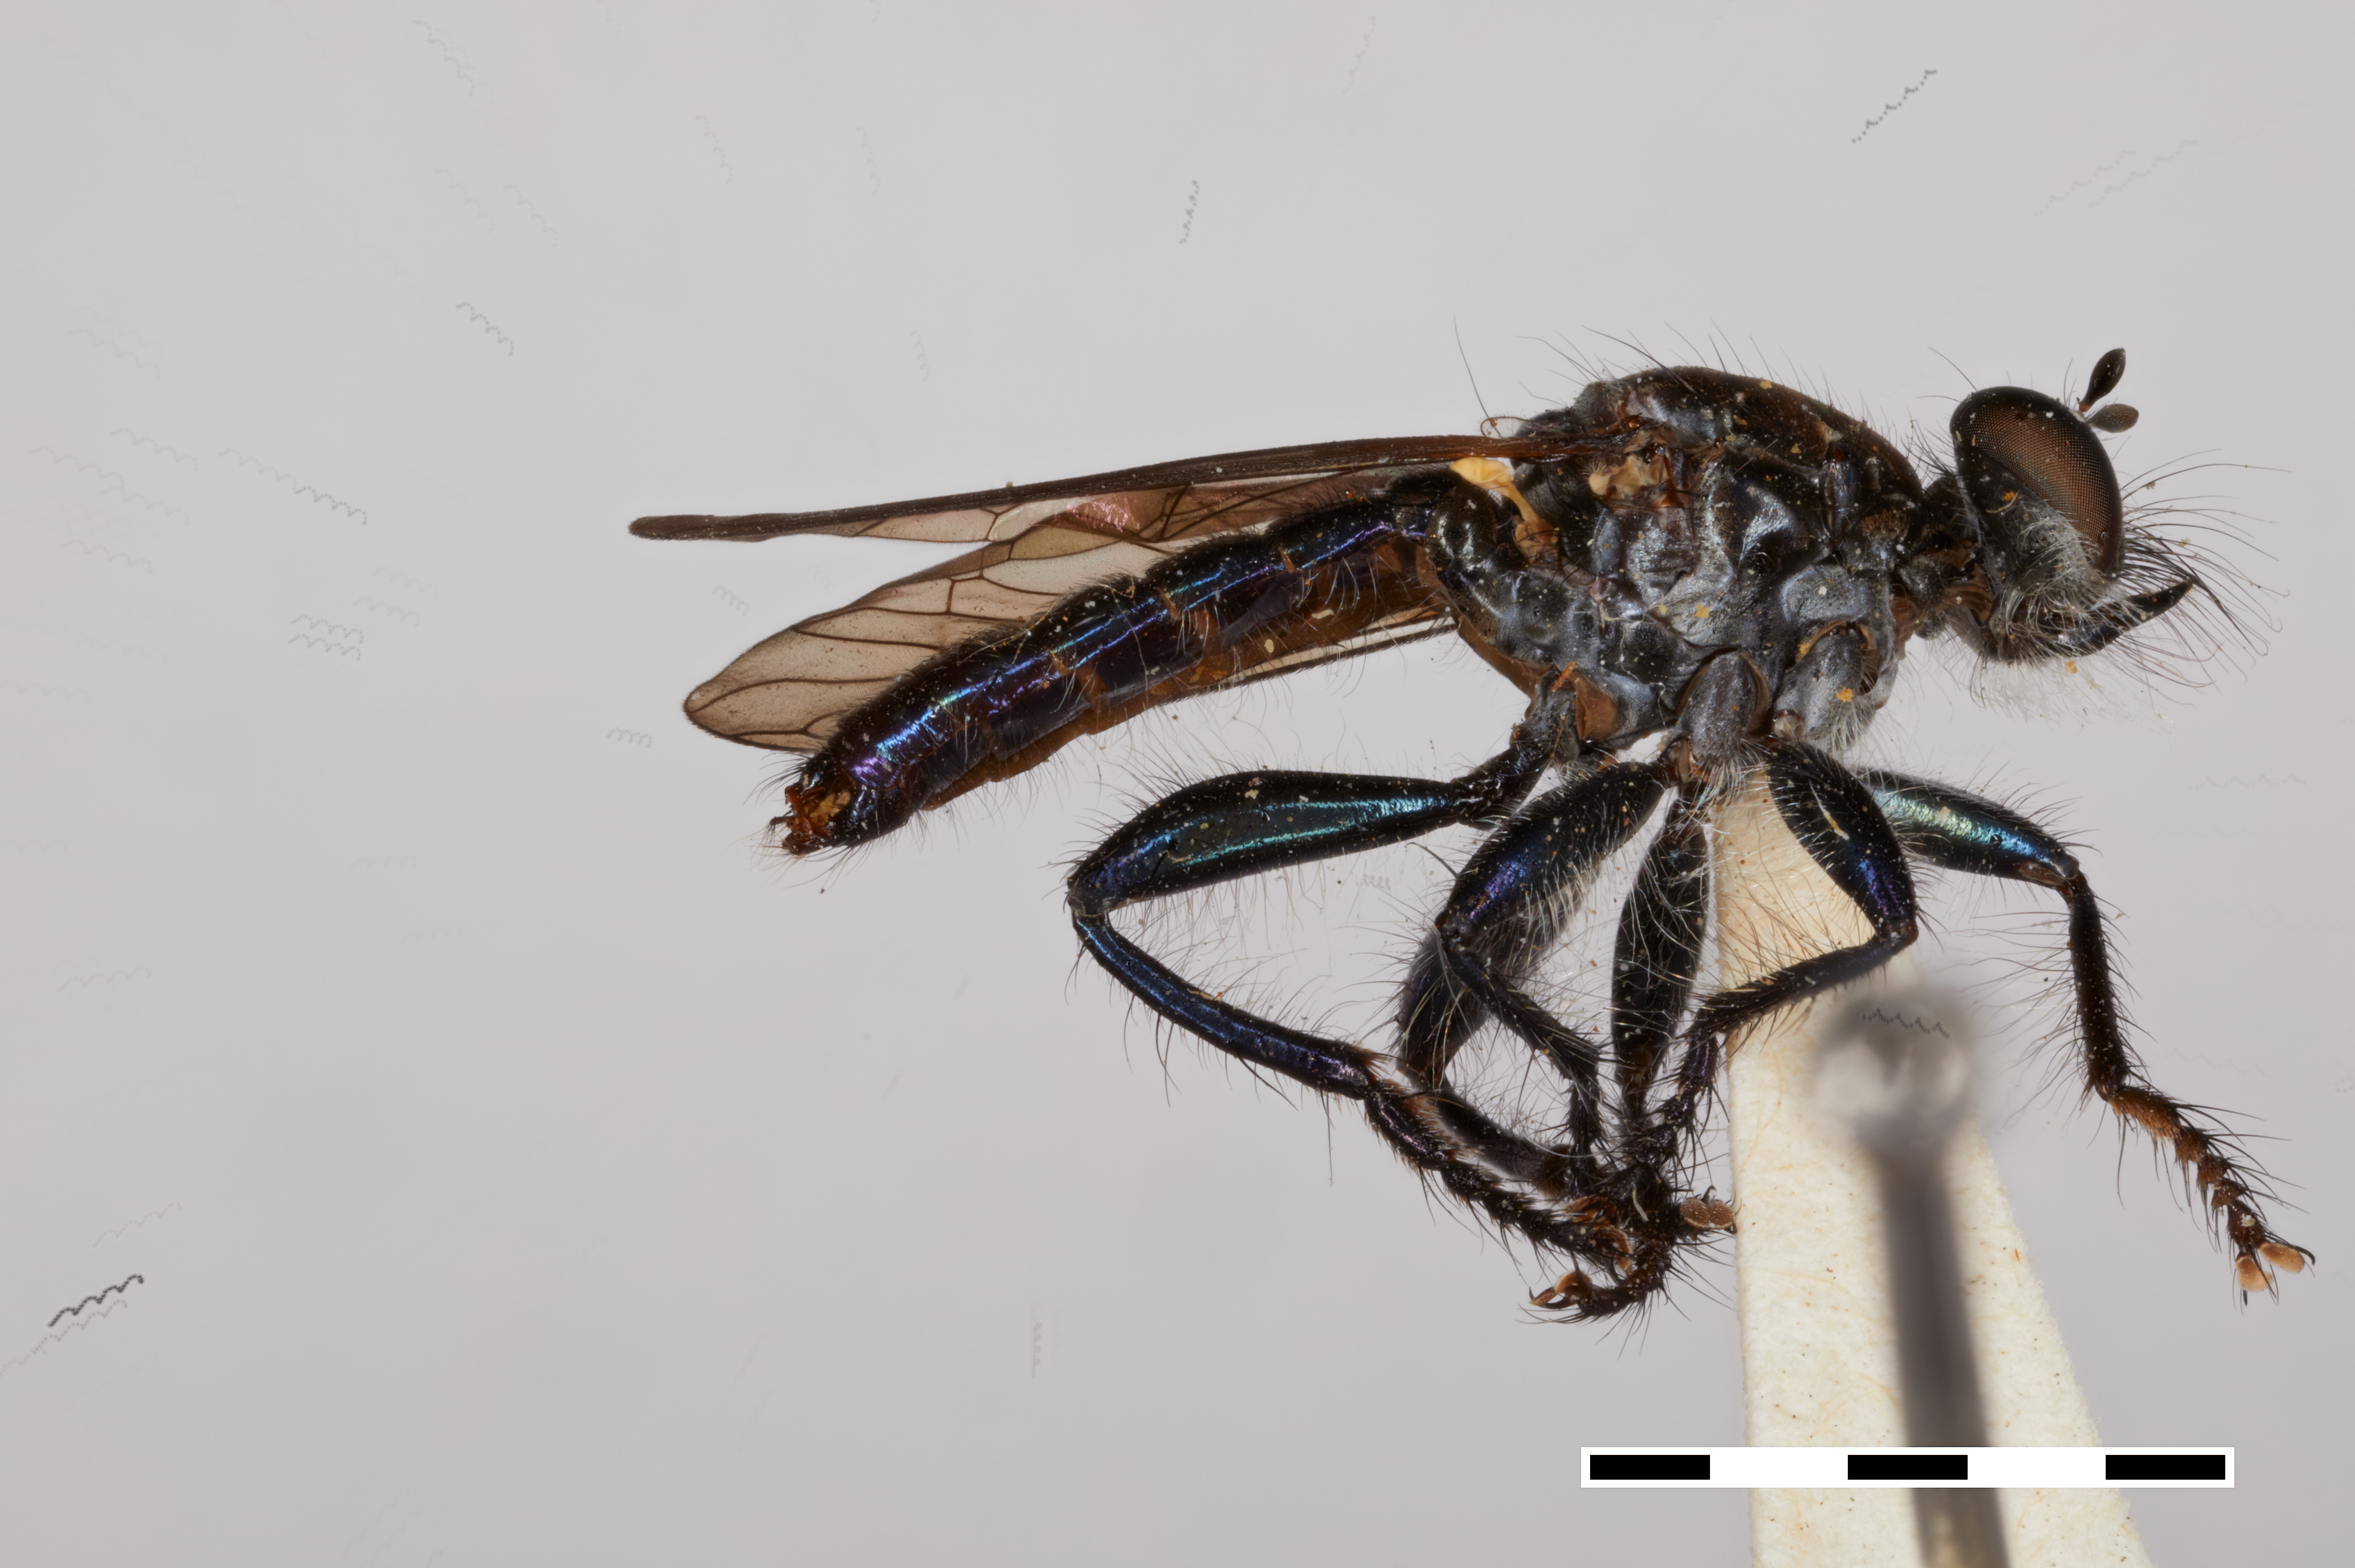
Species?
Andrenosoma lewisi
